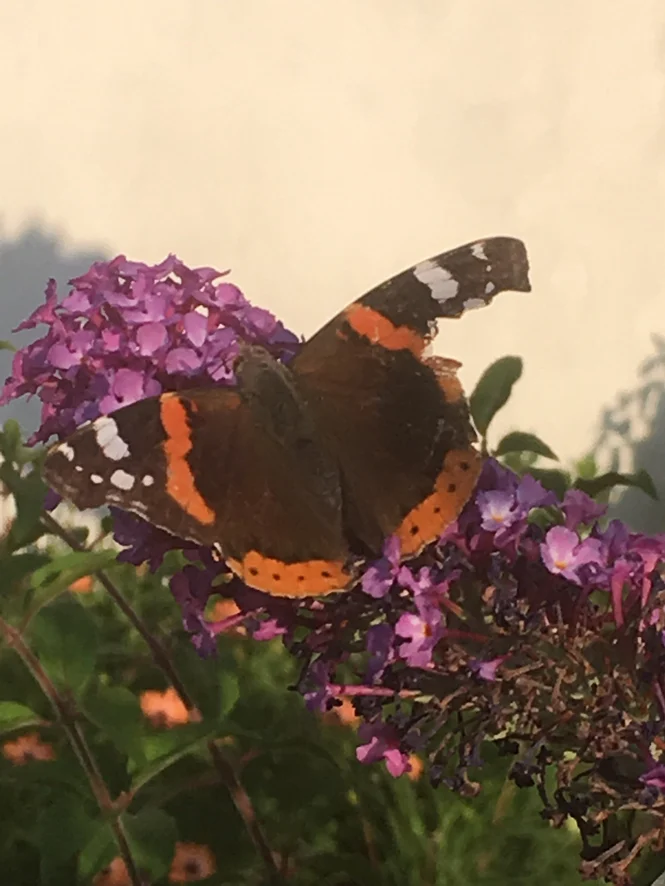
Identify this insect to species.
Vanessa atalanta
